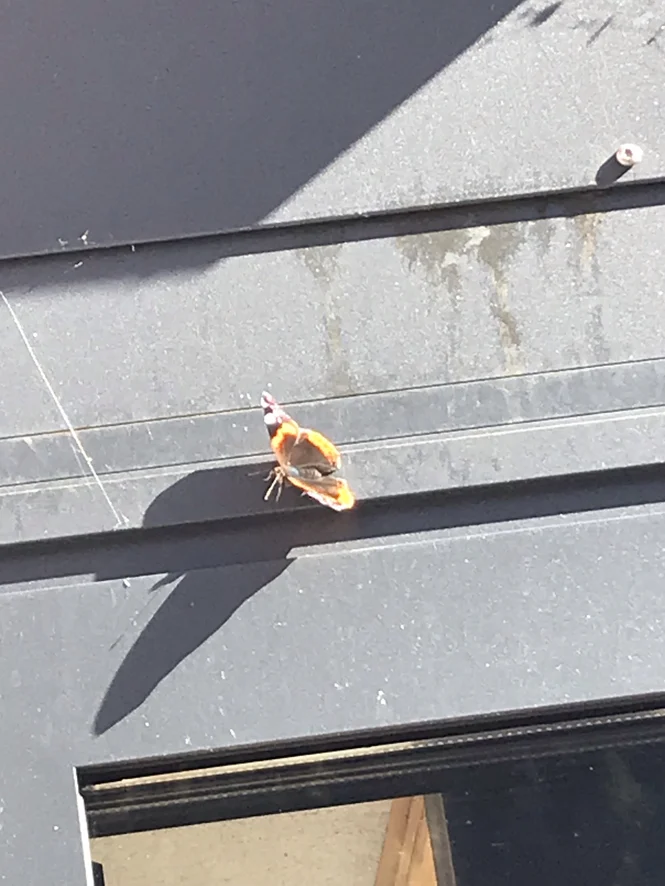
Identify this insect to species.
Vanessa atalanta
